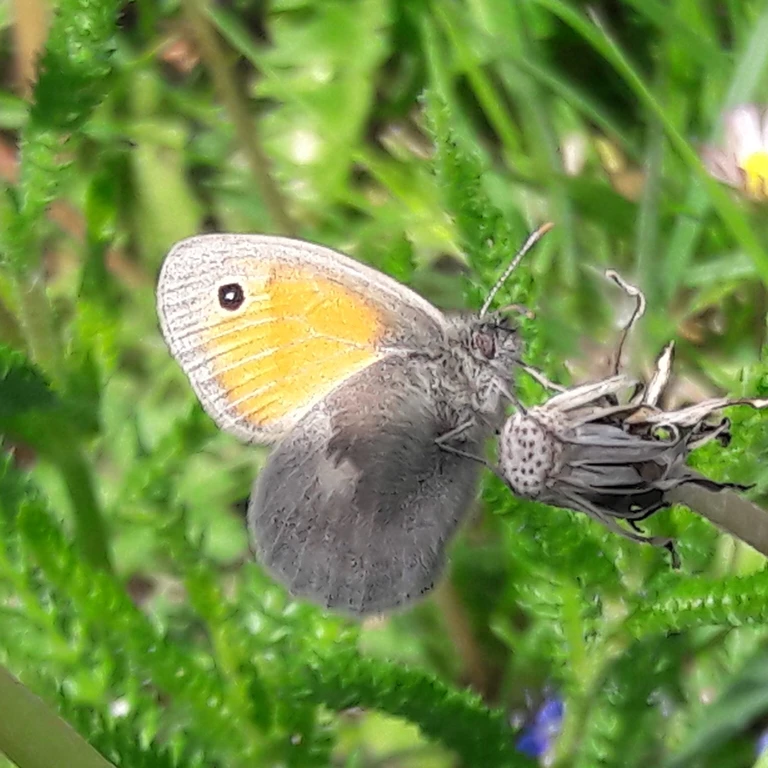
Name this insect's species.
Coenonympha pamphilus
